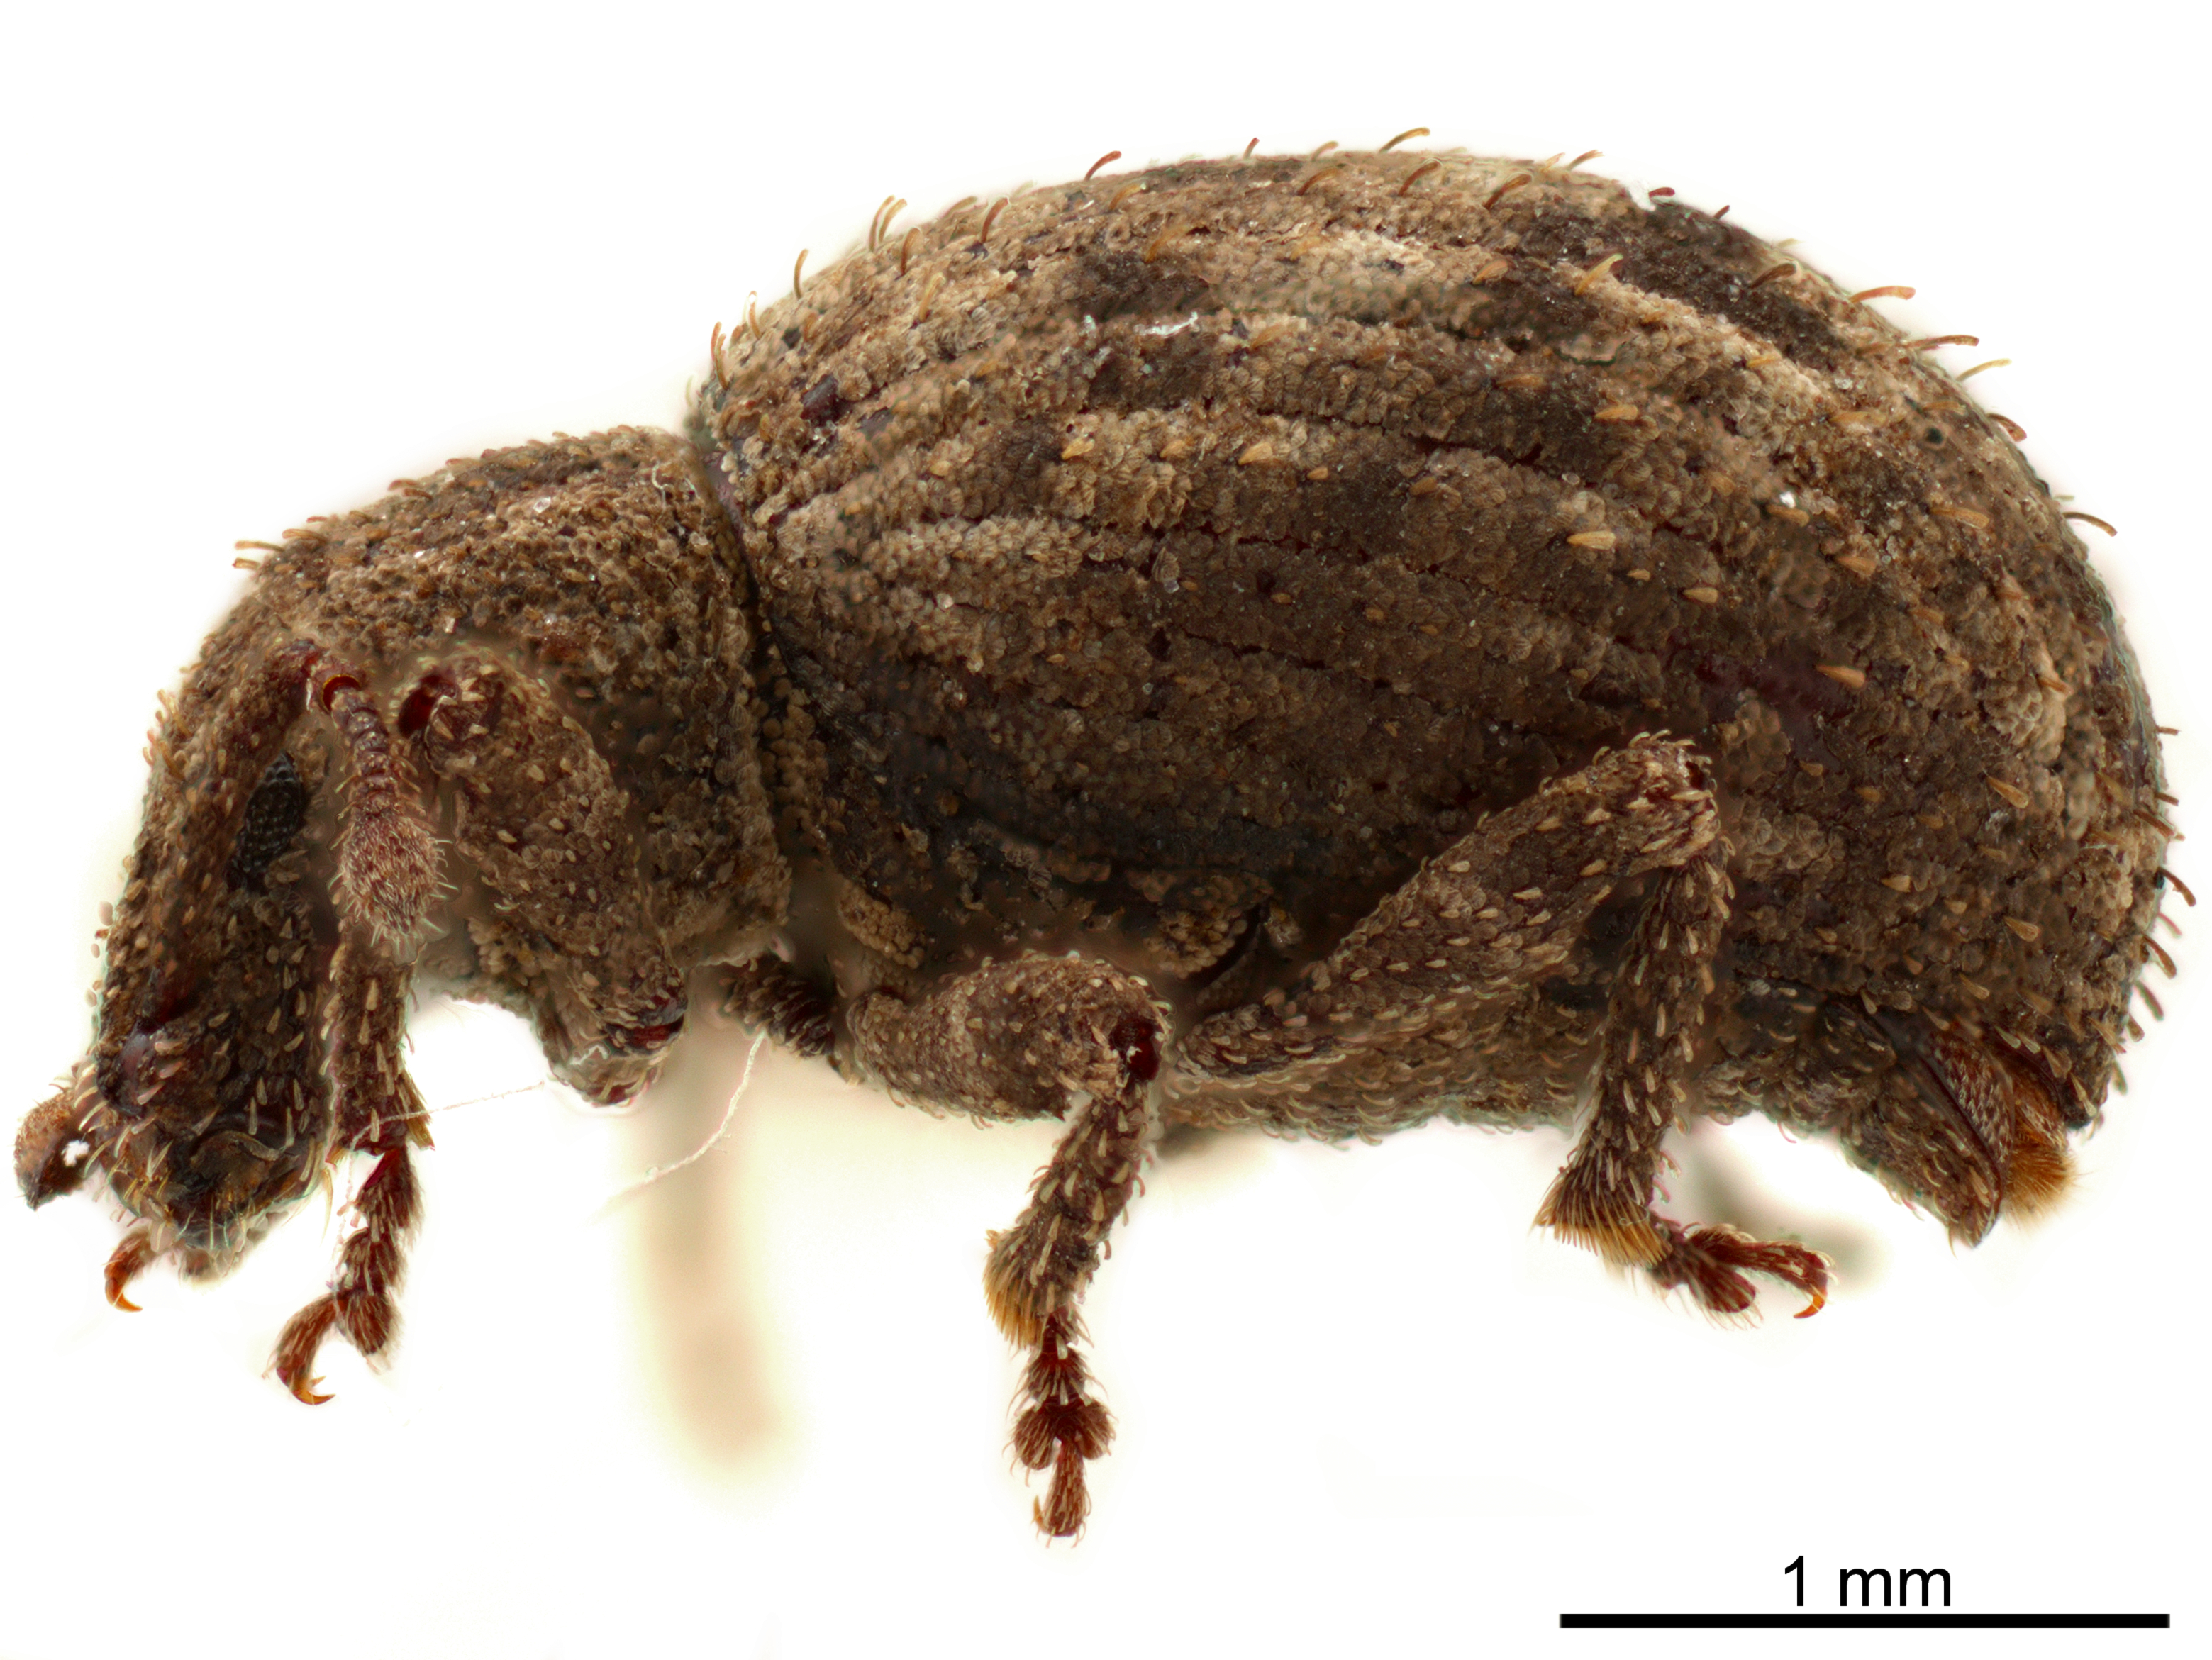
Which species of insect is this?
Myosides seriehispidus
